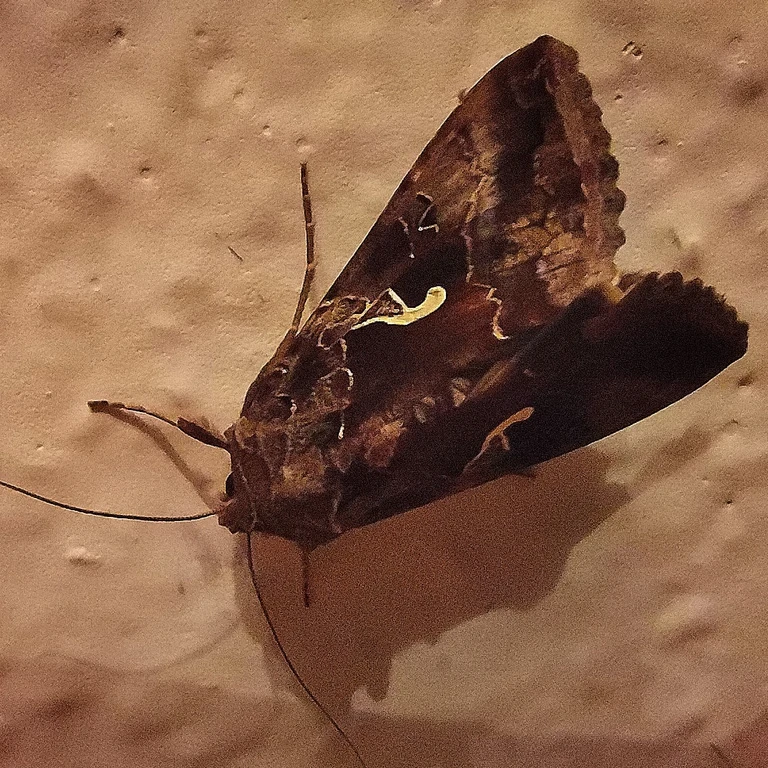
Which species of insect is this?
Autographa gamma
